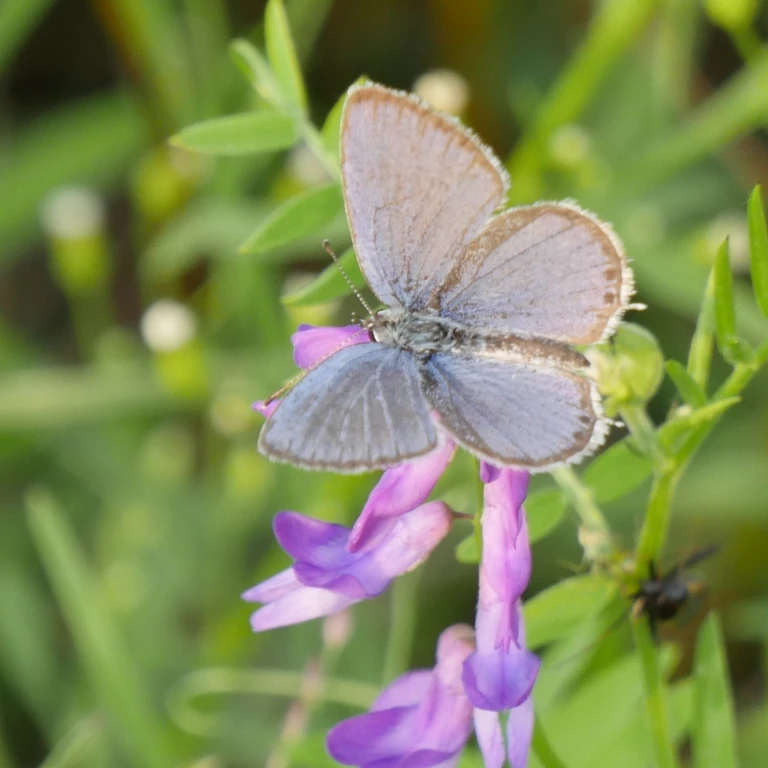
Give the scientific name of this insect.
Cupido argiades (also Elkalyce argiades)
